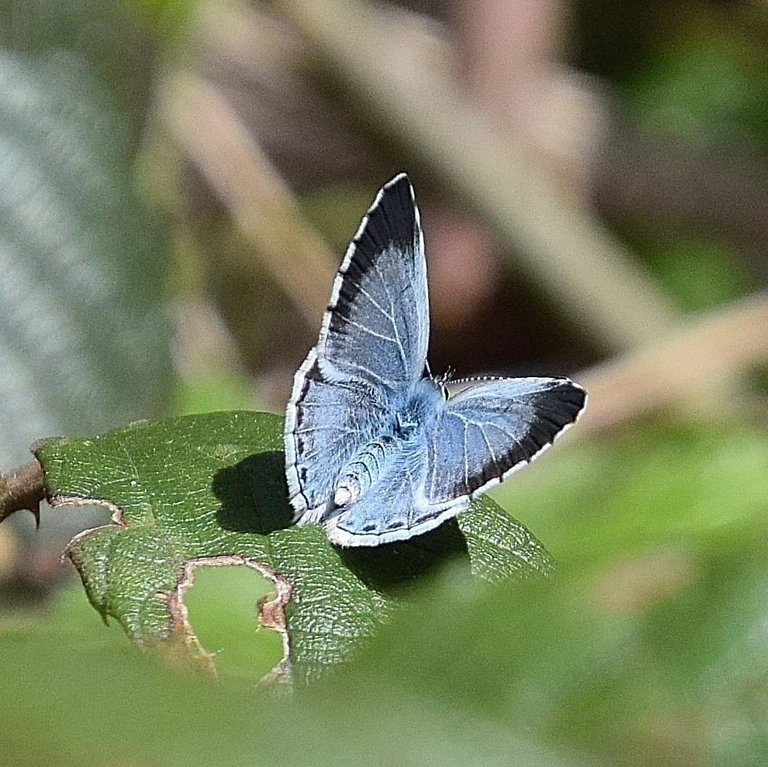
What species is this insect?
Celastrina argiolus
